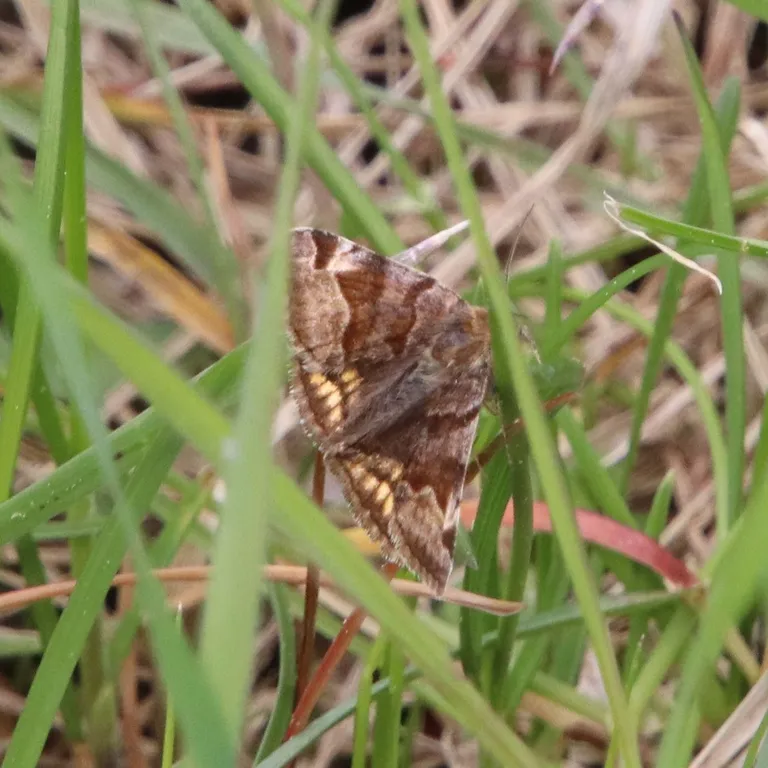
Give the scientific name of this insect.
Euclidia glyphica
